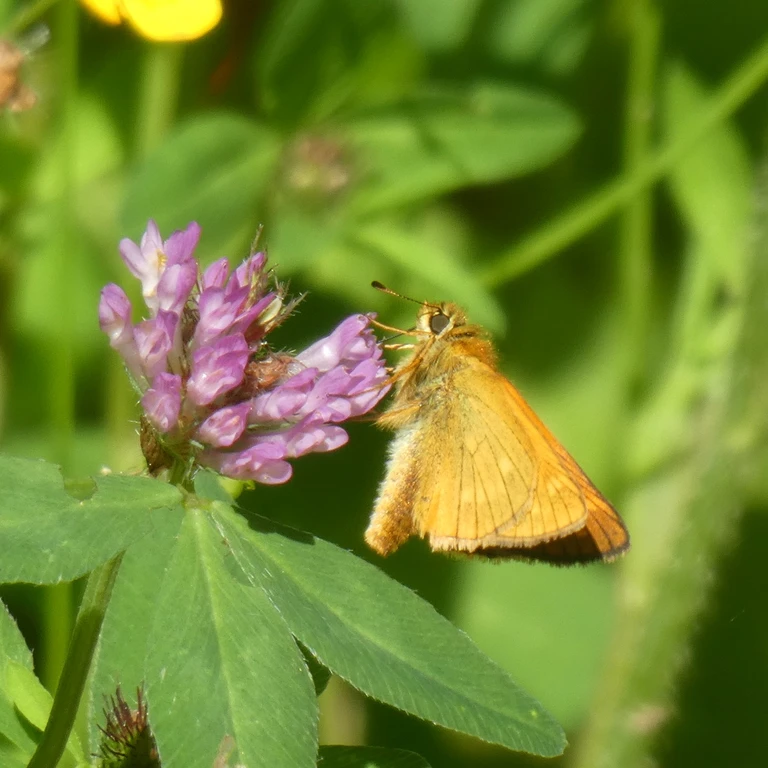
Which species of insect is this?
Ochlodes sylvanus (also Ochlodes venata)
